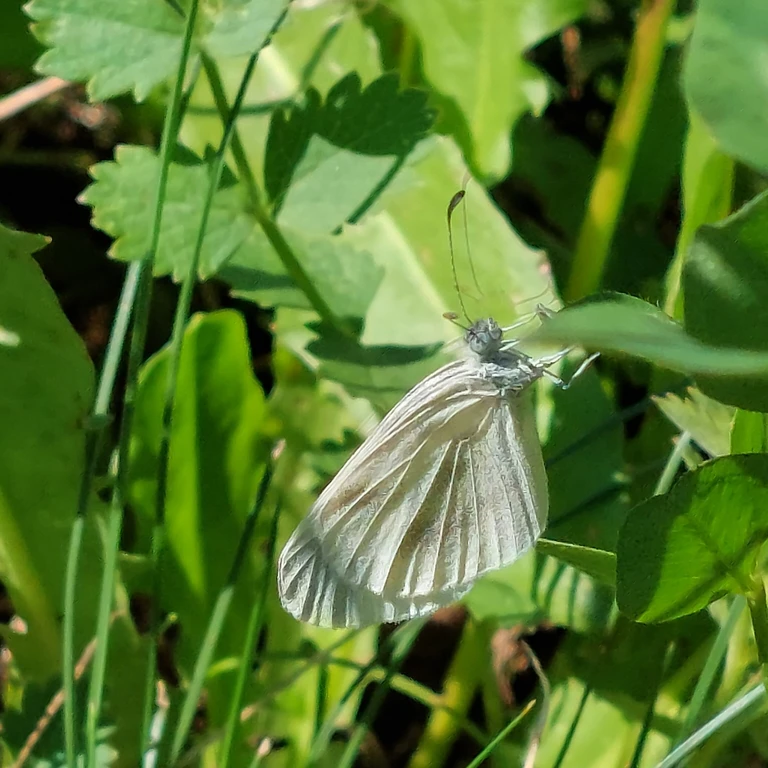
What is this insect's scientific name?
Leptidea sinapis/juvernica
